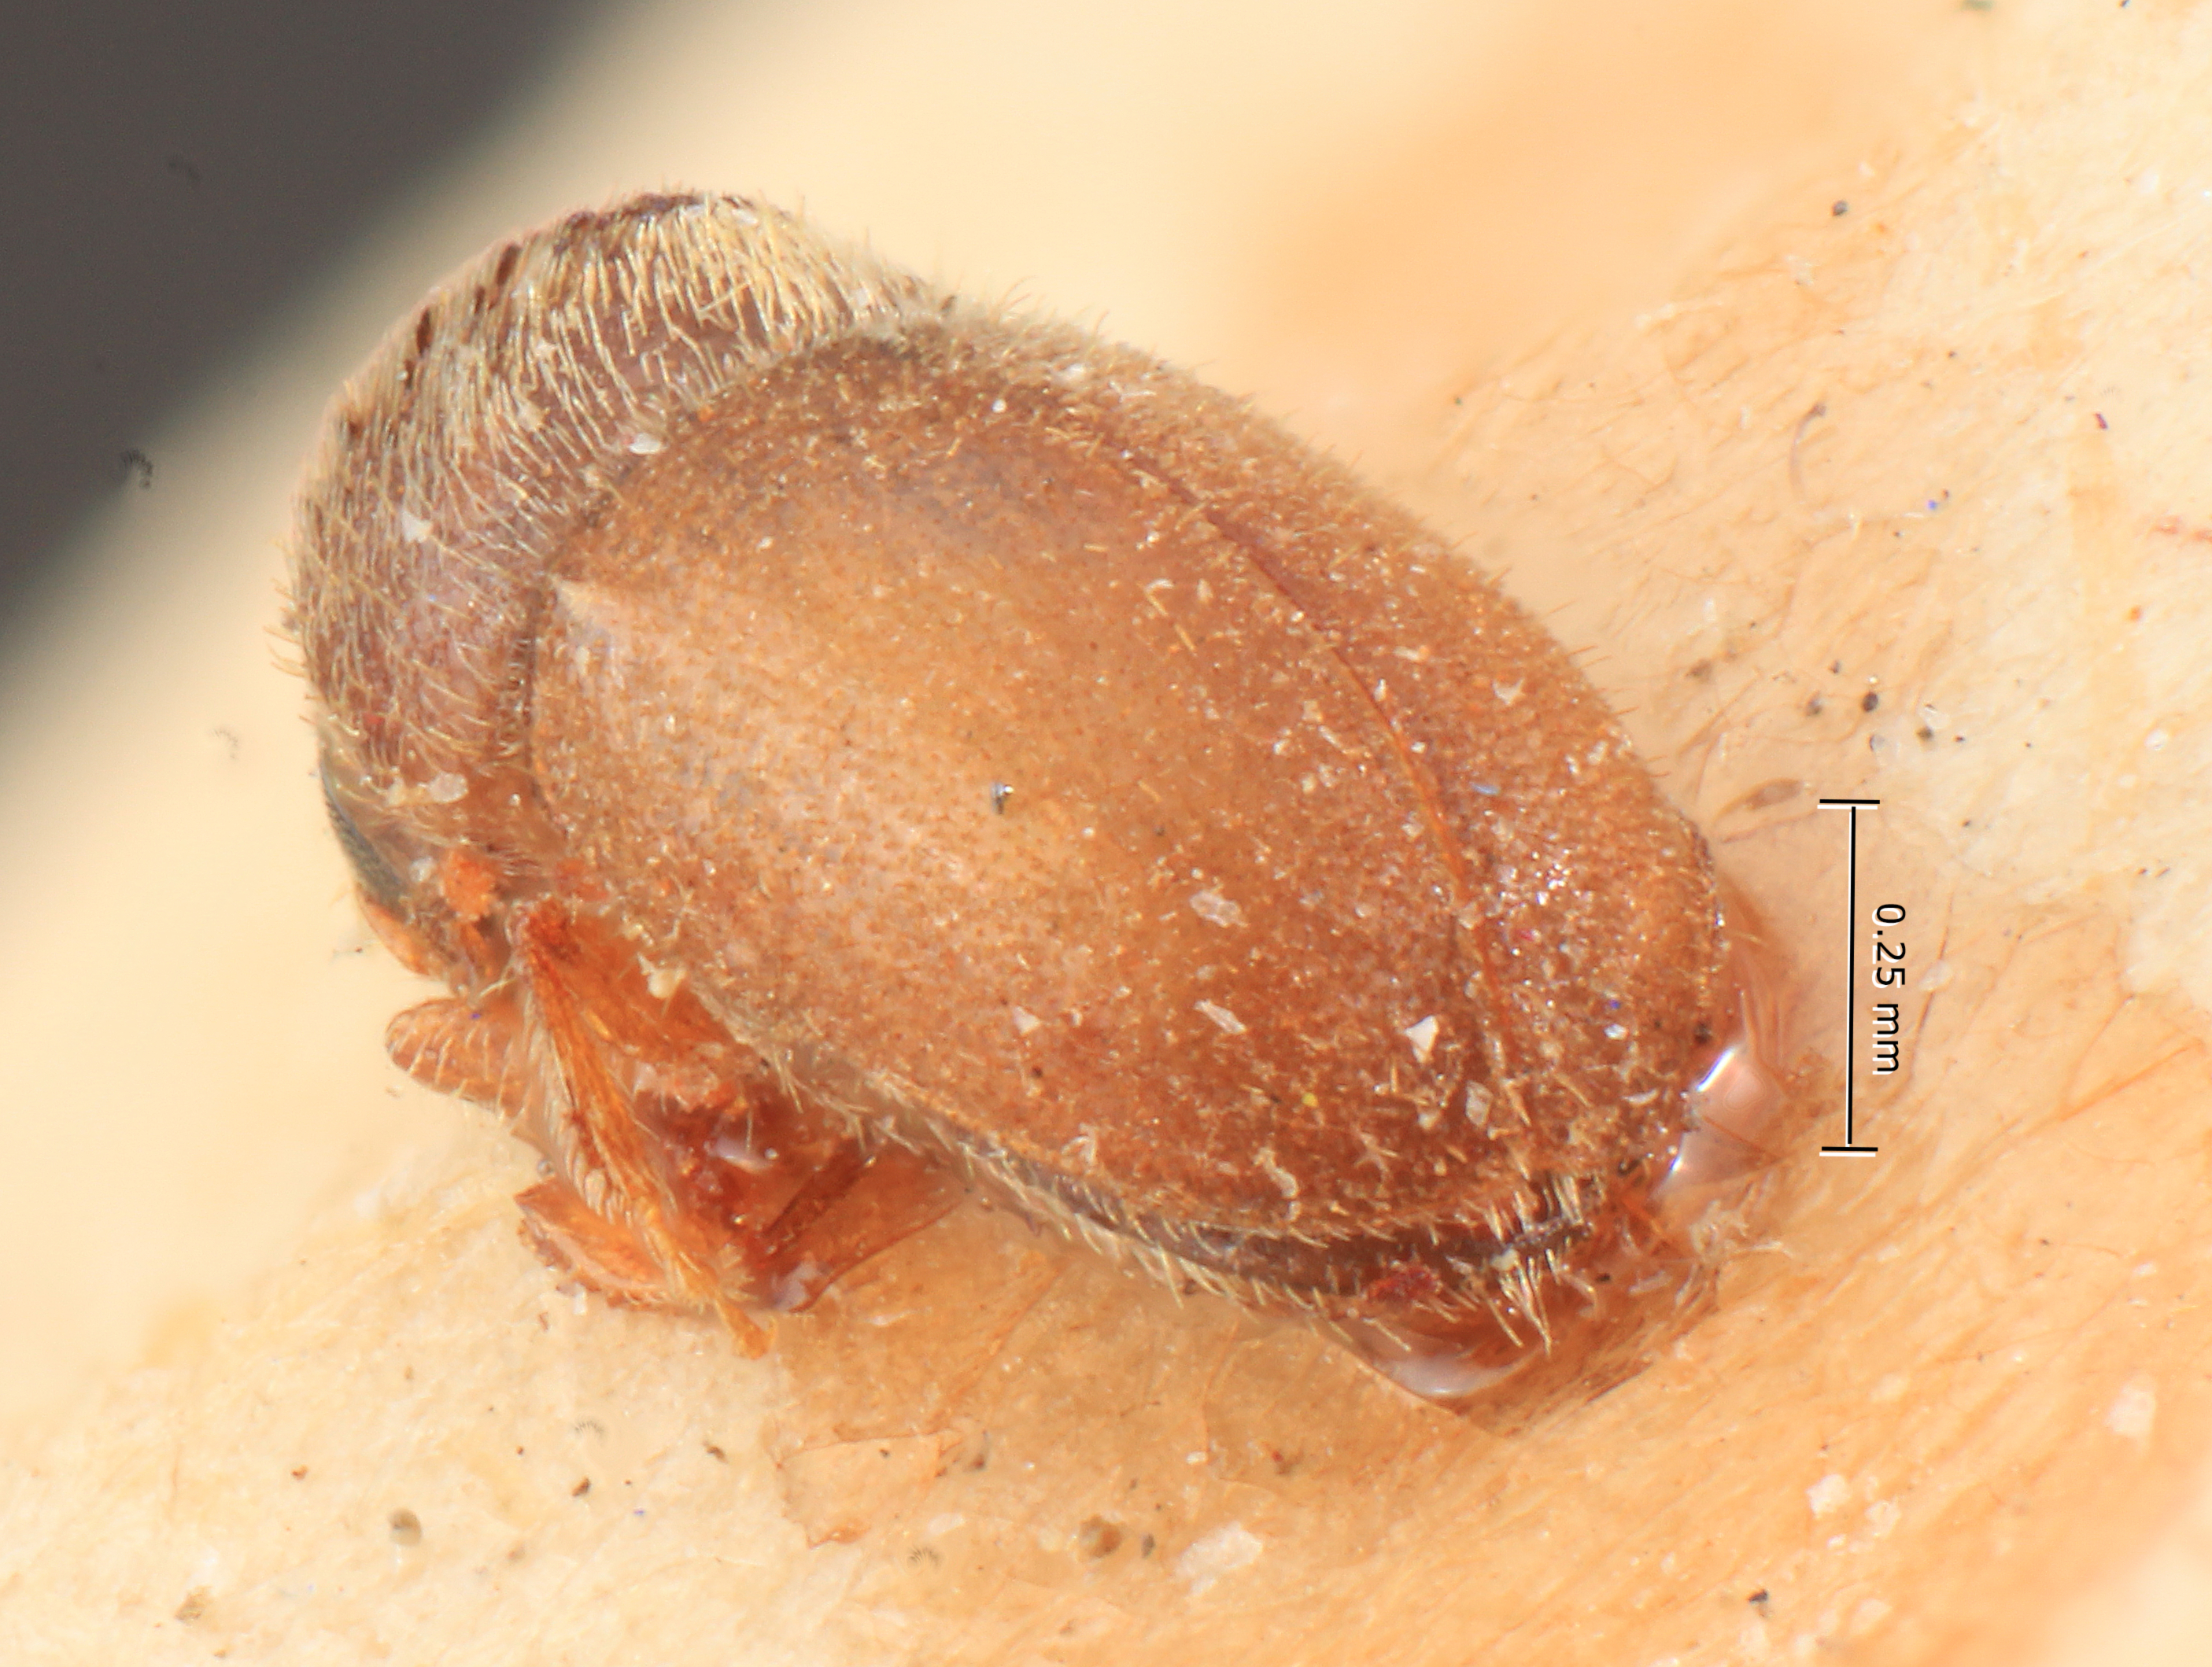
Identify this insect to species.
Cryphalus piceus
